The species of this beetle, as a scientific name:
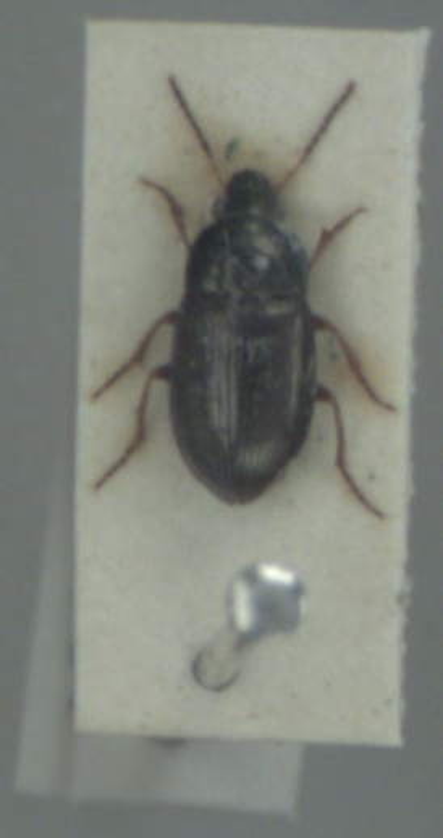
Amara anthobia
